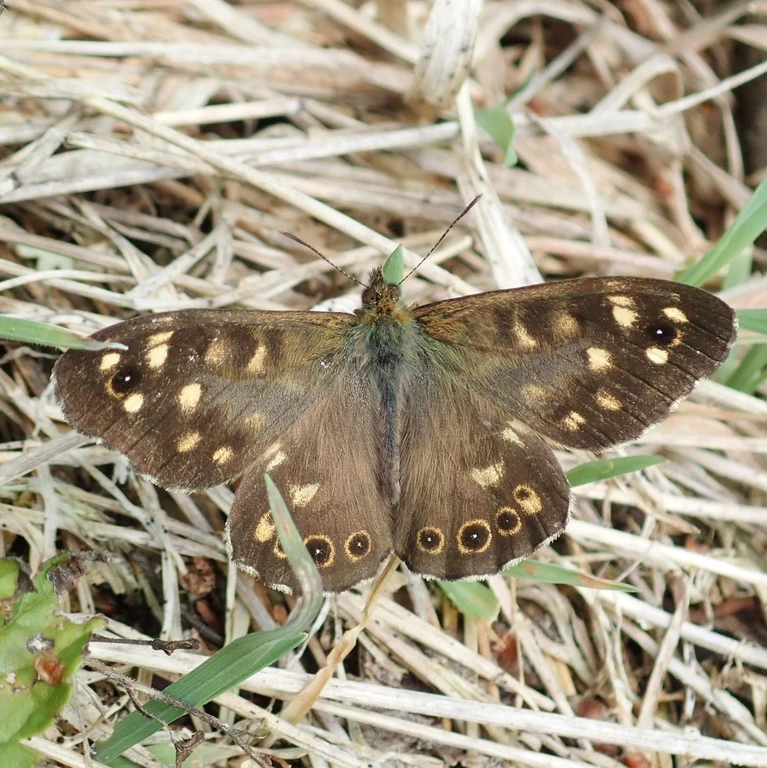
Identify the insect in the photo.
Pararge aegeria
